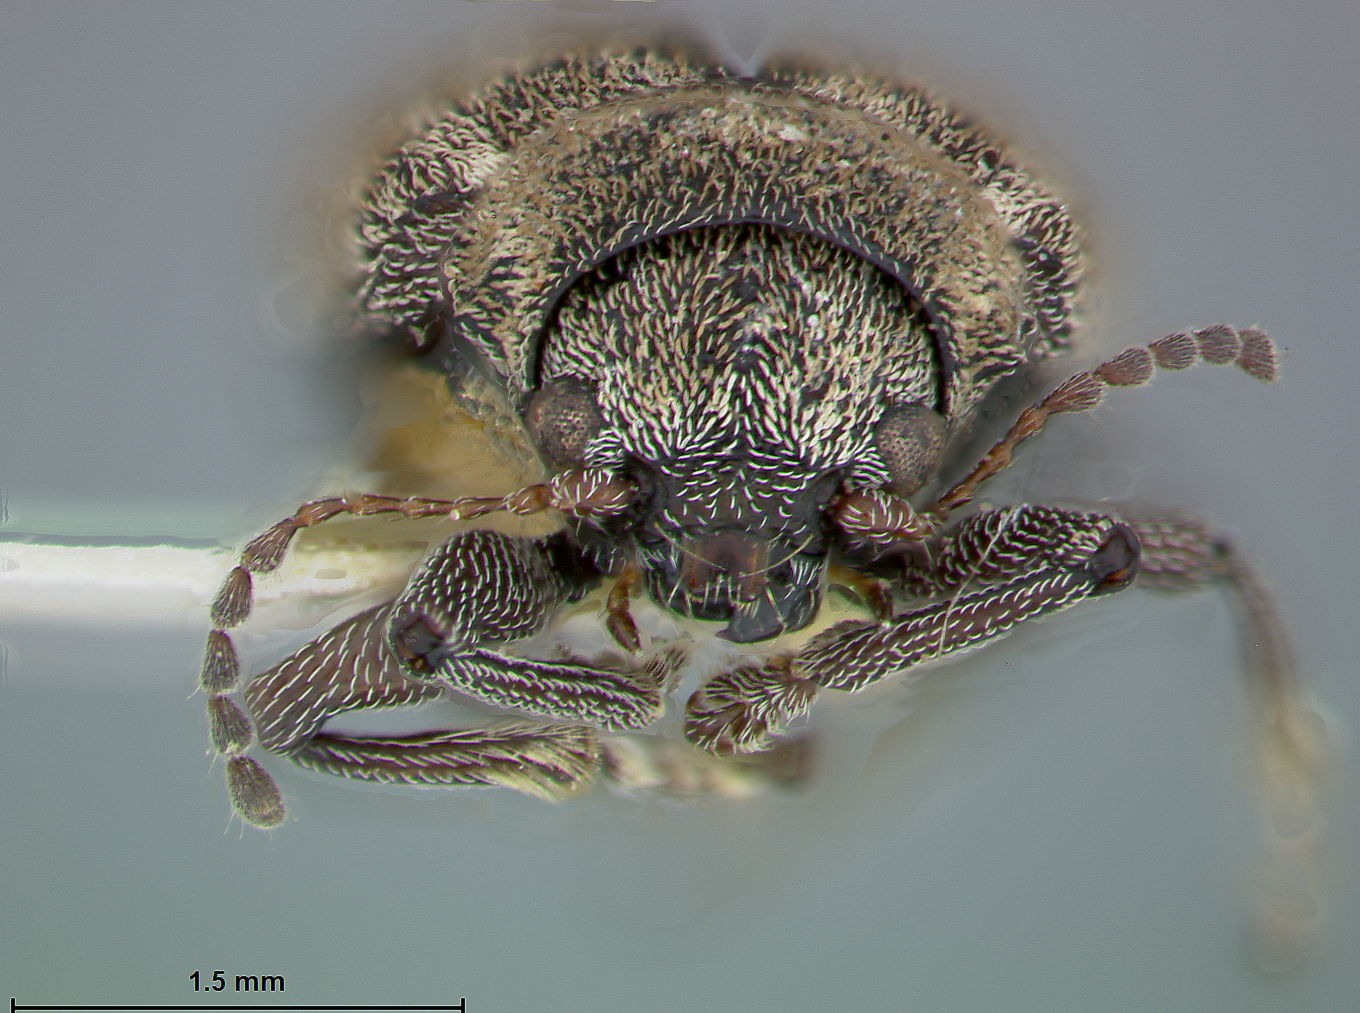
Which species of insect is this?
Myochrous austrinus
